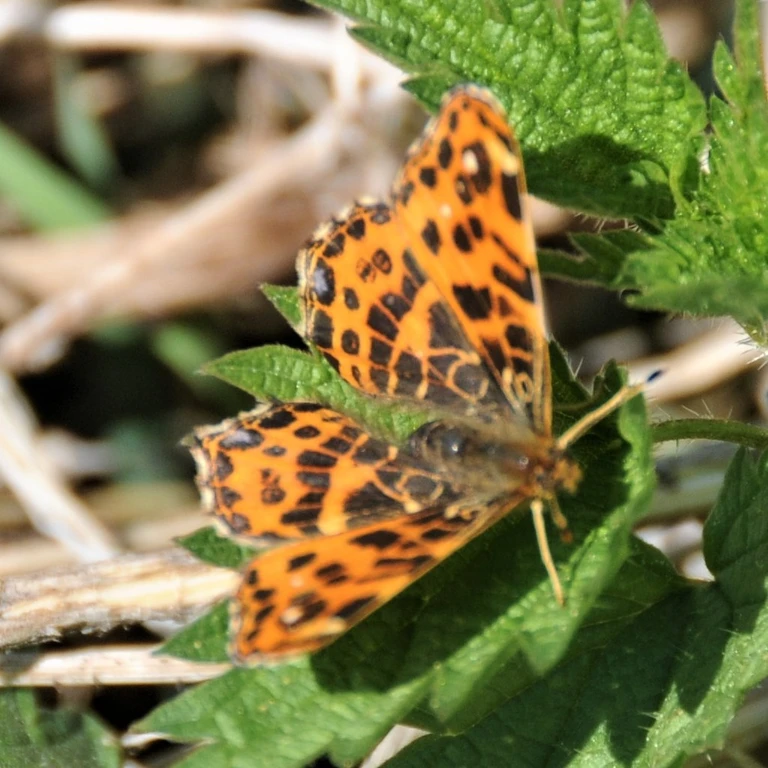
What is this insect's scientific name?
Araschnia levana
